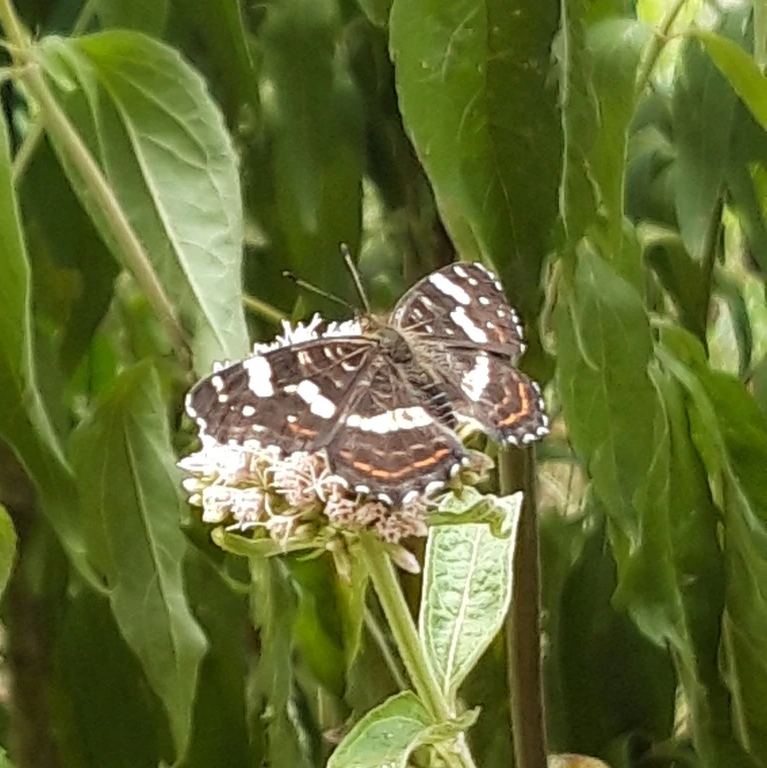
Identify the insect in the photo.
Araschnia levana
